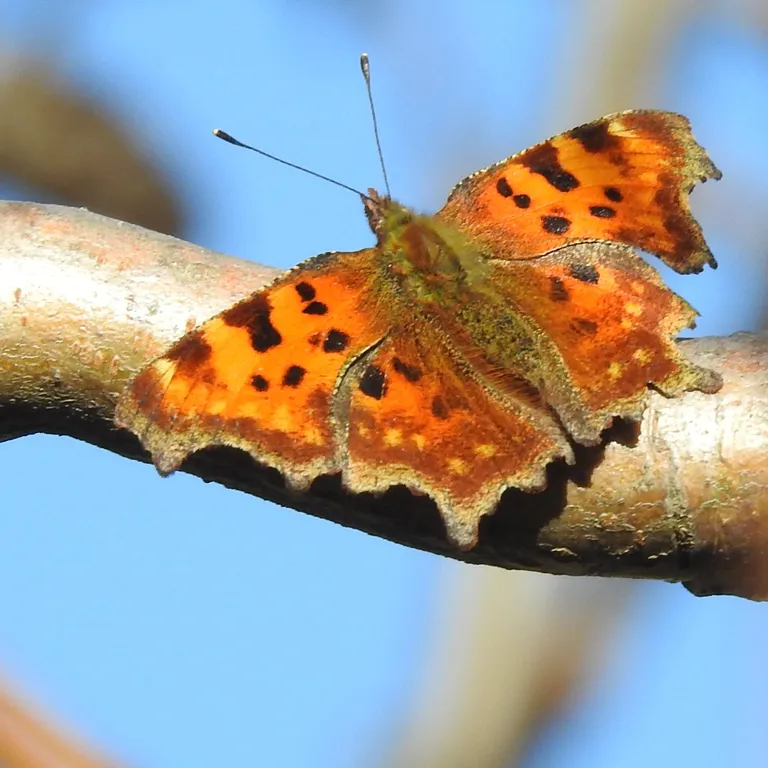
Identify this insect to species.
Polygonia c-album
